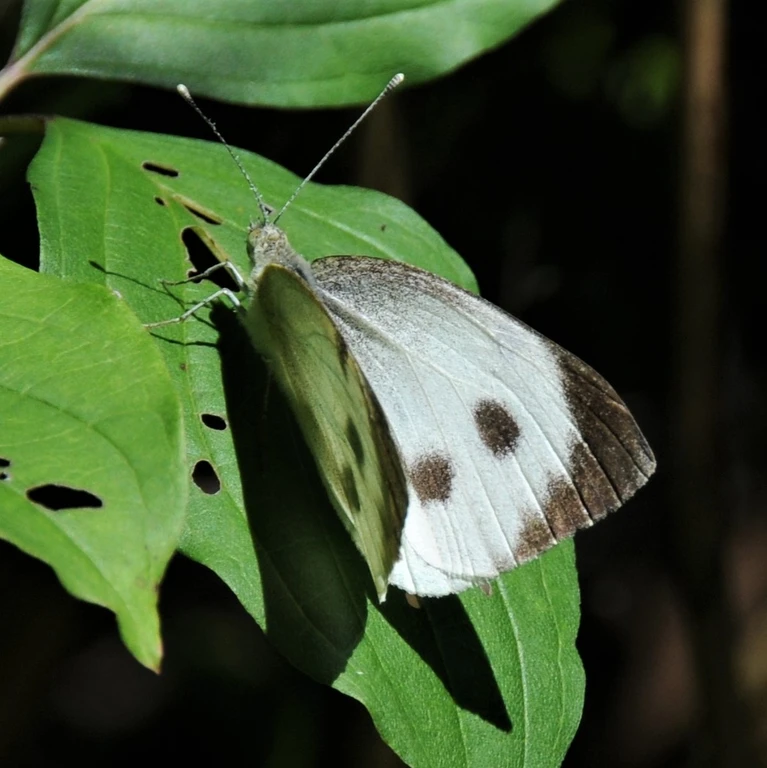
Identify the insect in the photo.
Pieris brassicae
